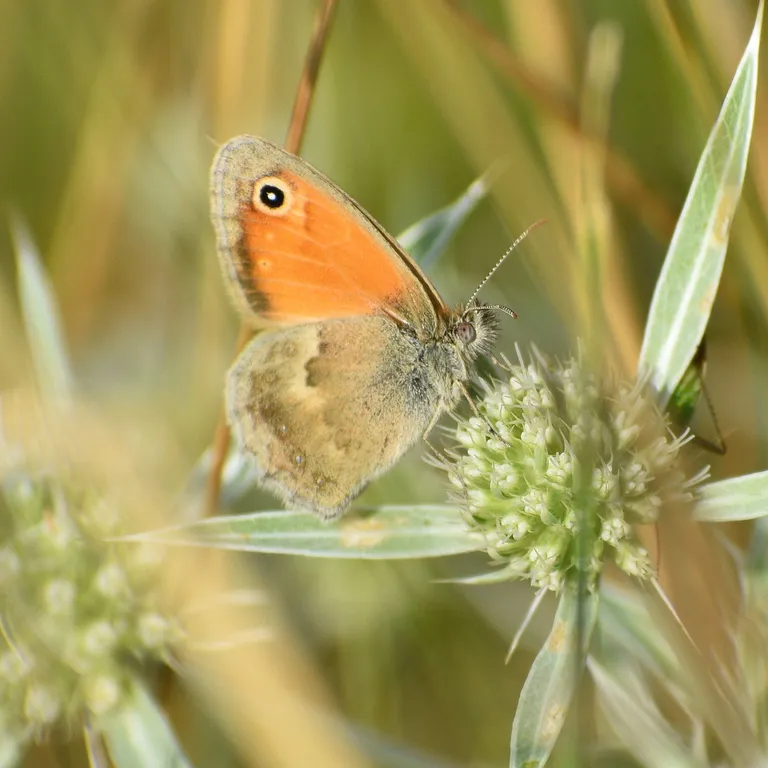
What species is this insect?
Coenonympha pamphilus
